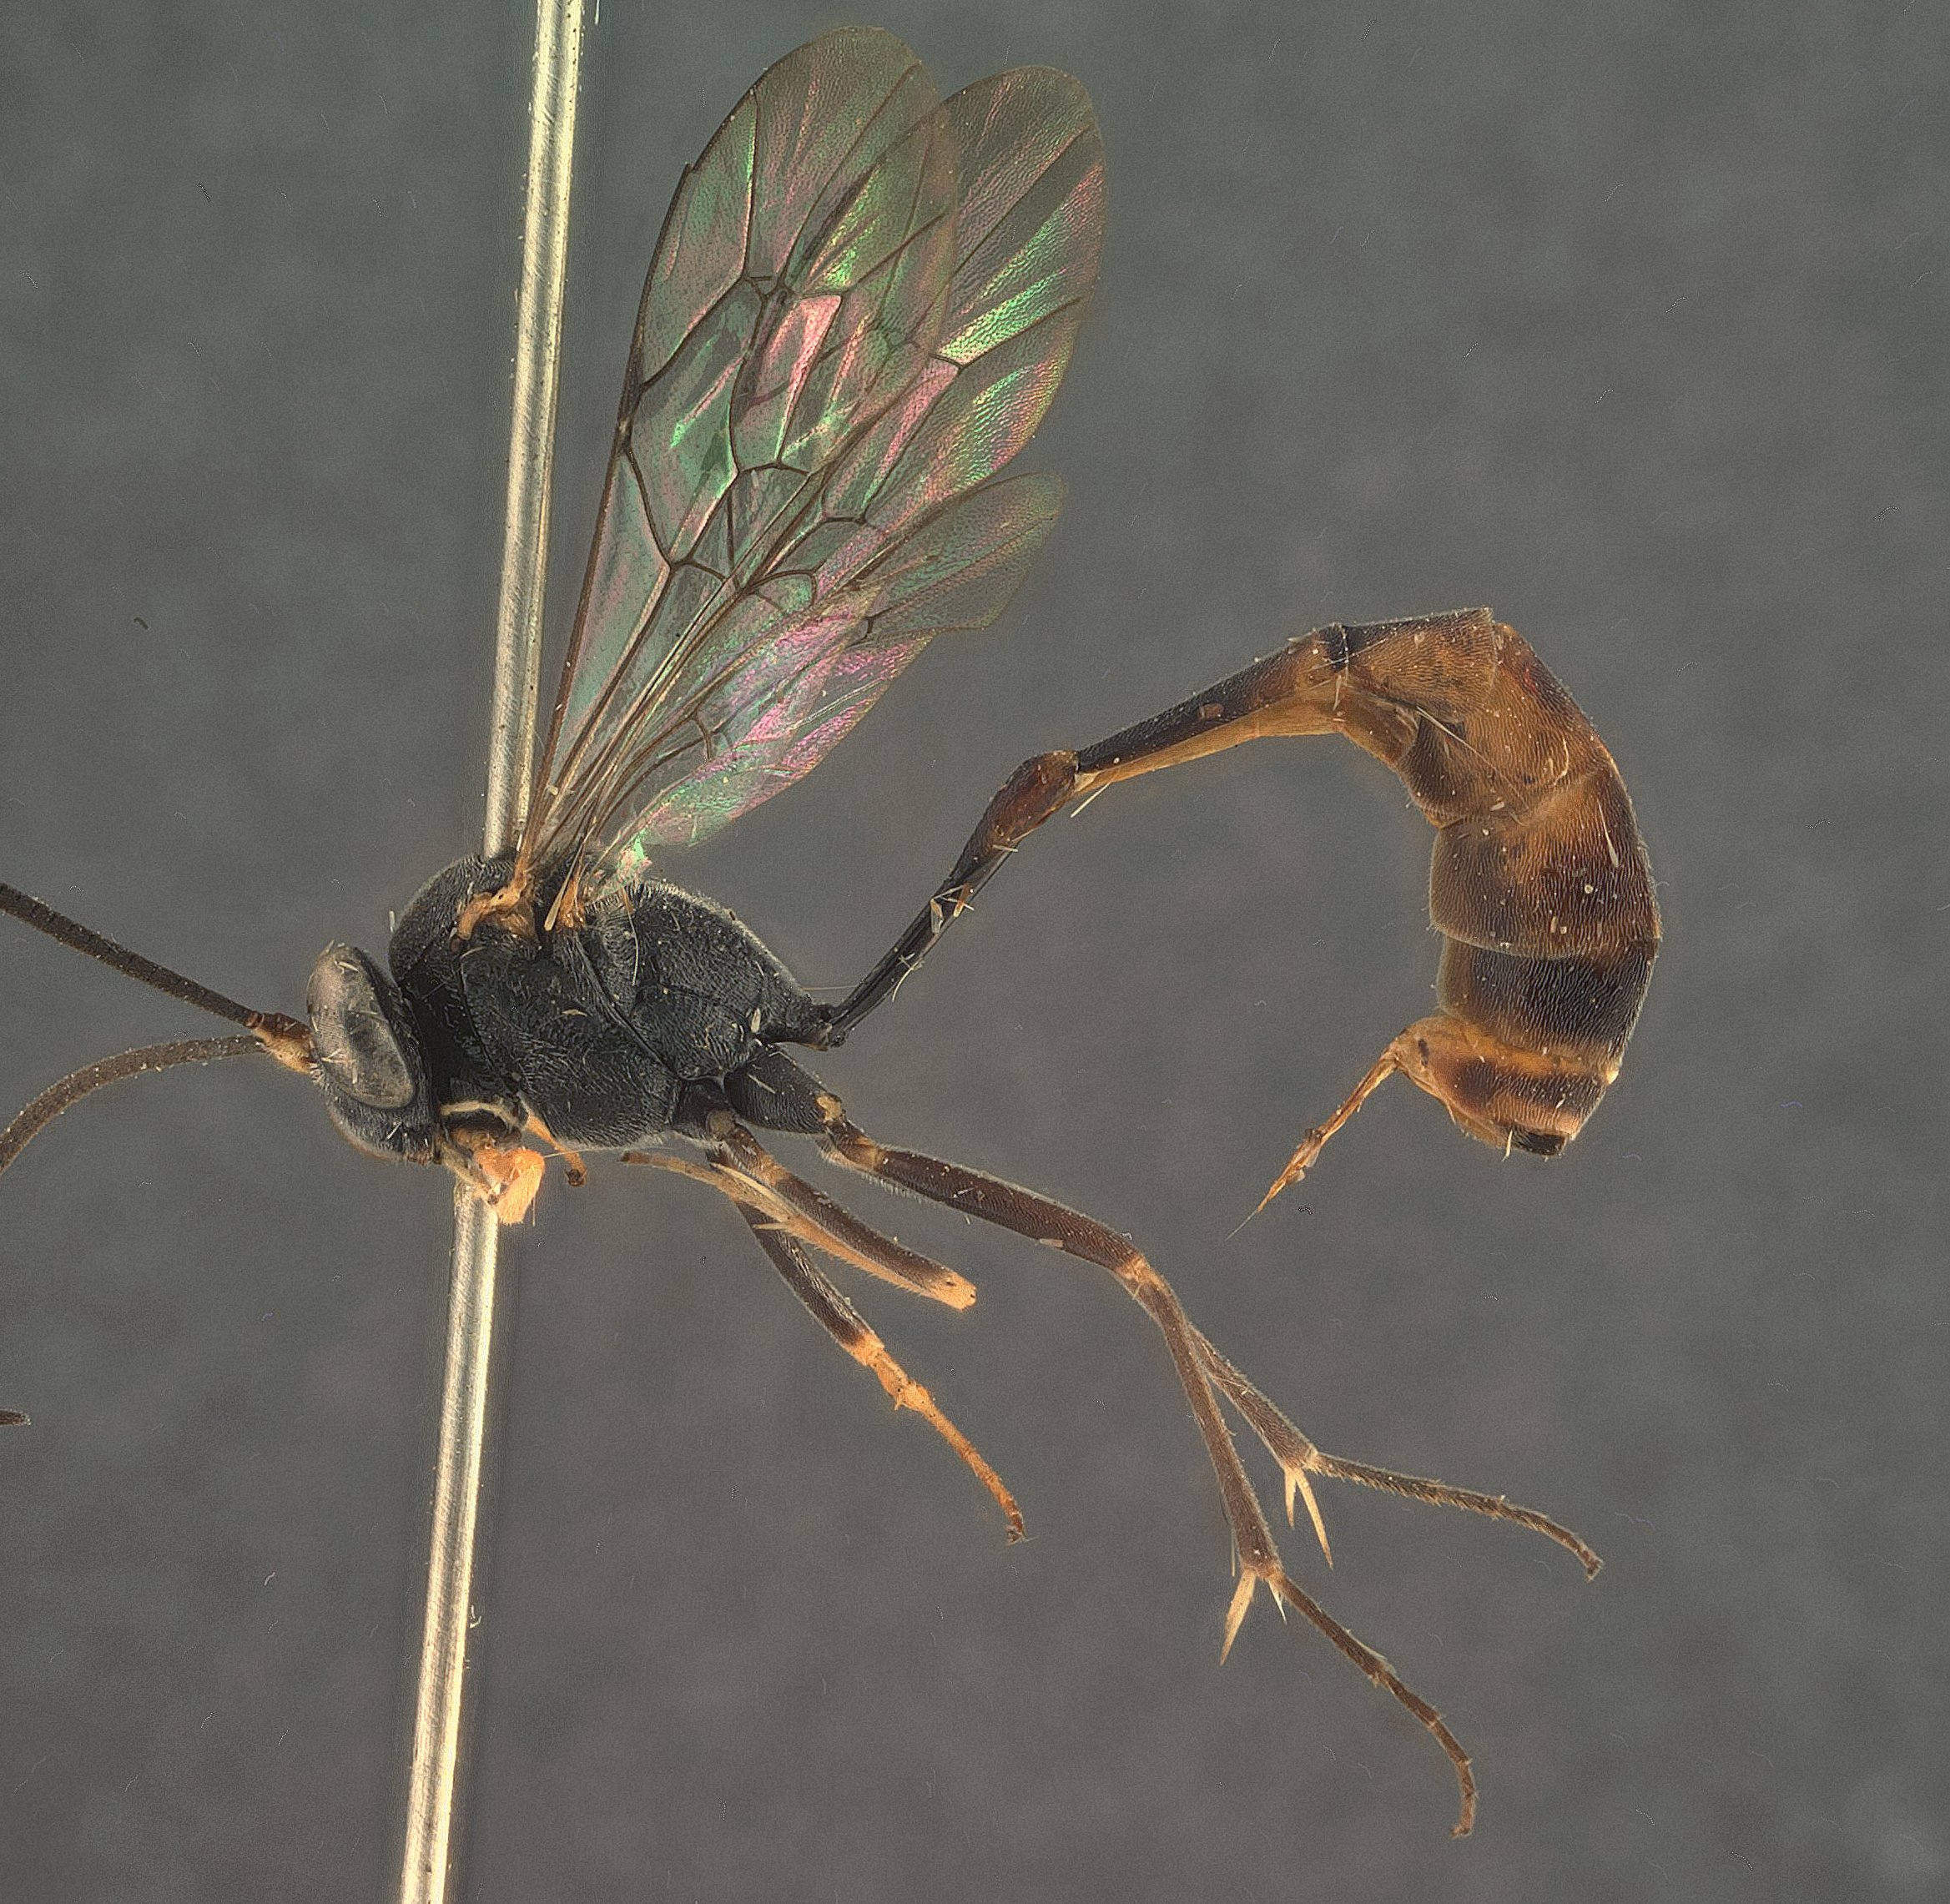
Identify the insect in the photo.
Casinaria lenticulata
